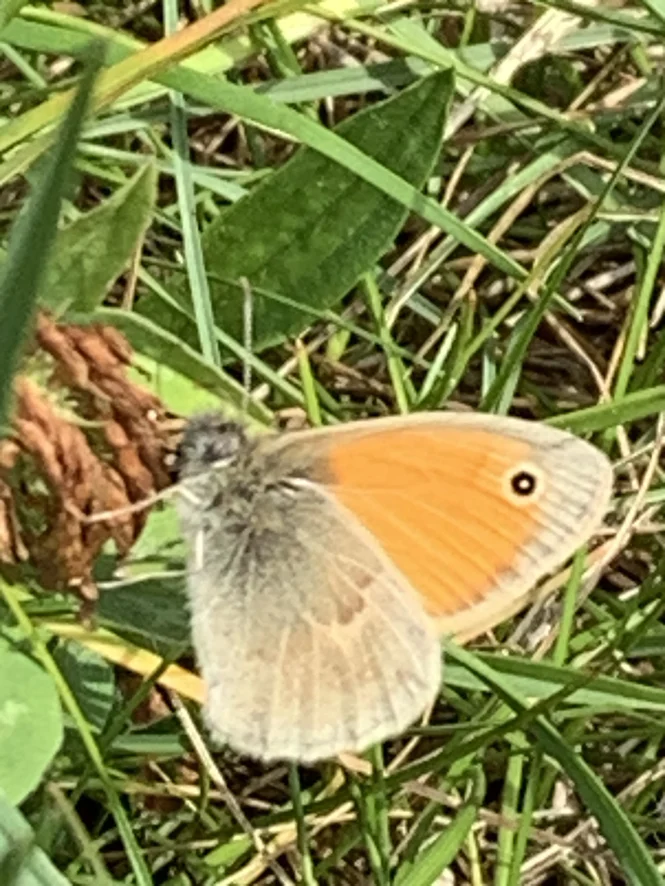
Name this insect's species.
Coenonympha pamphilus
